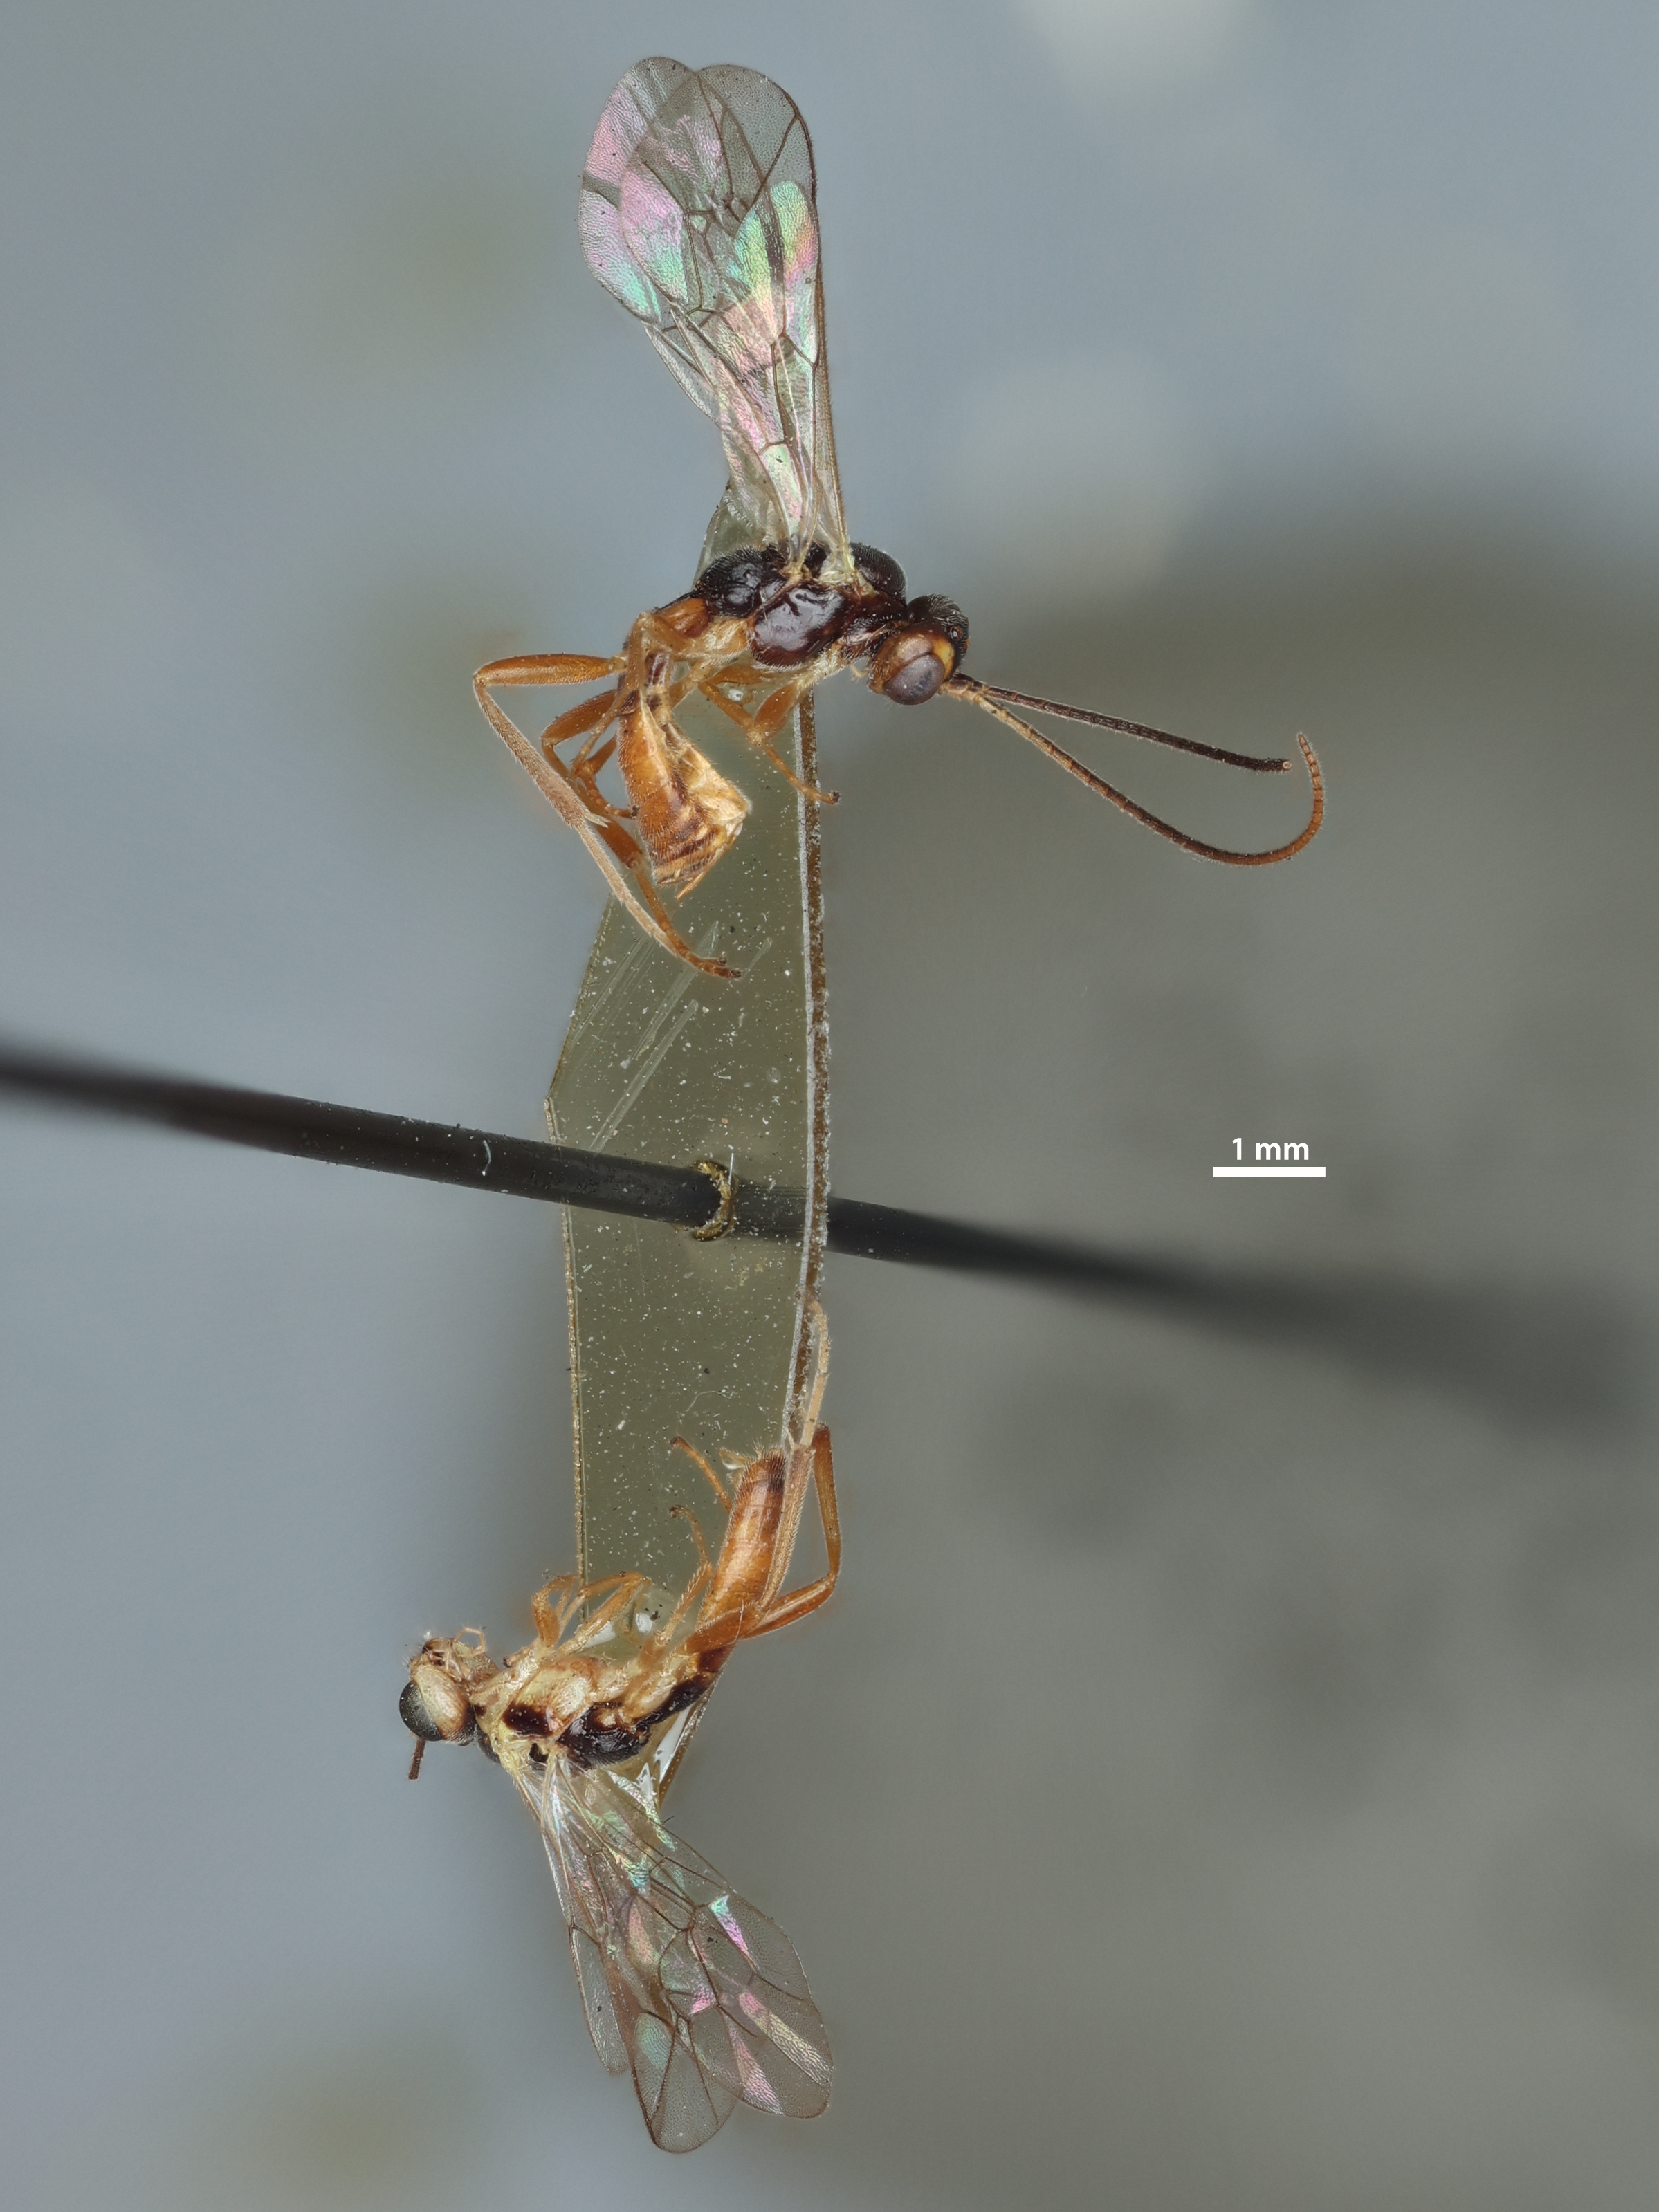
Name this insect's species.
Lathrolestes visscheri
